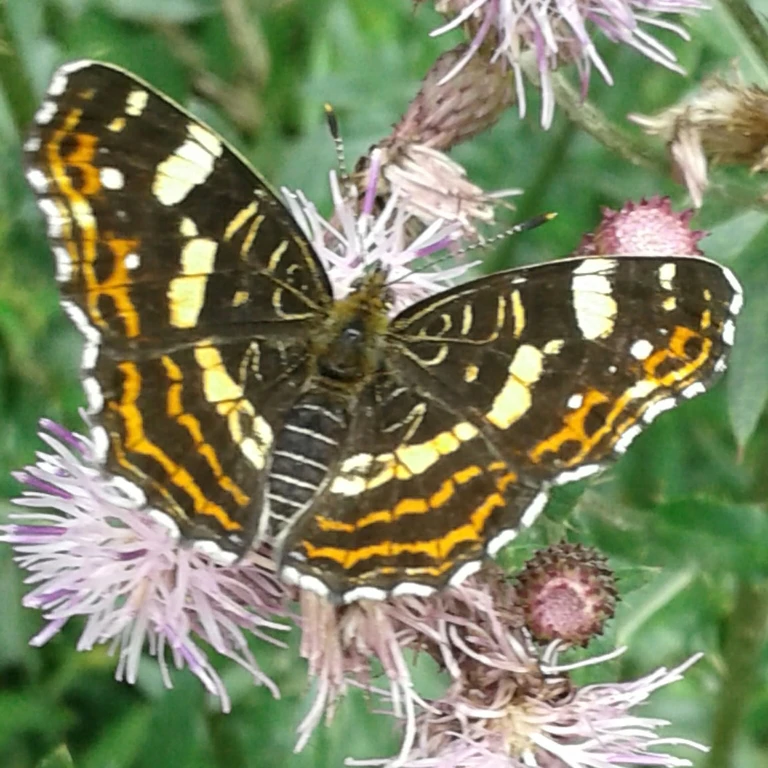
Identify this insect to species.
Araschnia levana
